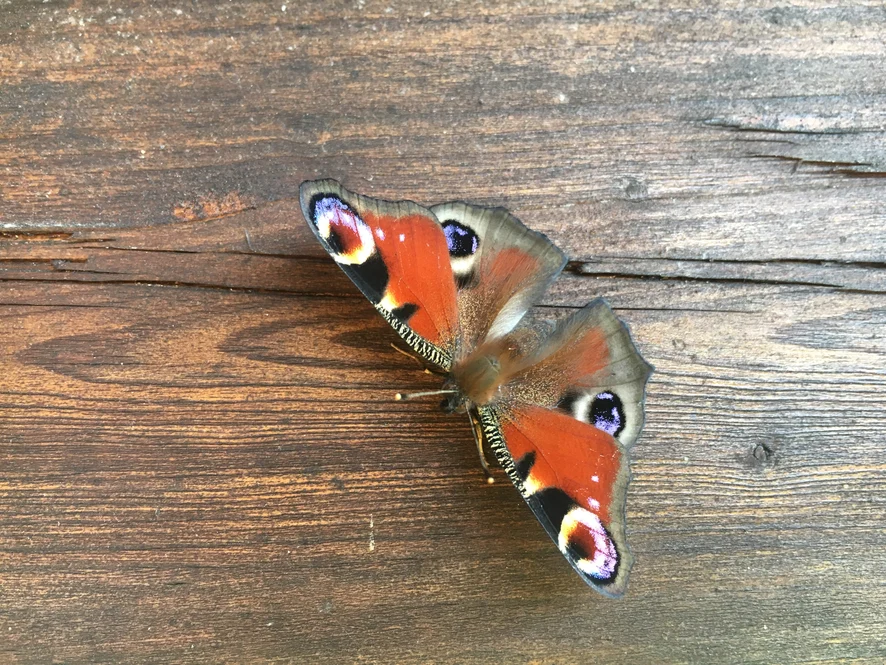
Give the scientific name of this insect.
Aglais io
